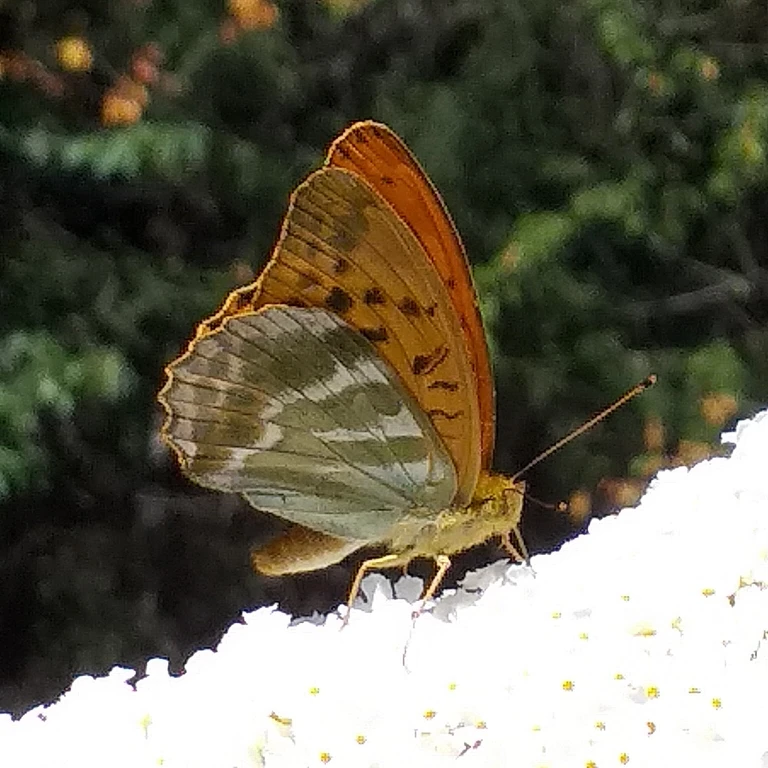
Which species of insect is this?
Argynnis paphia
